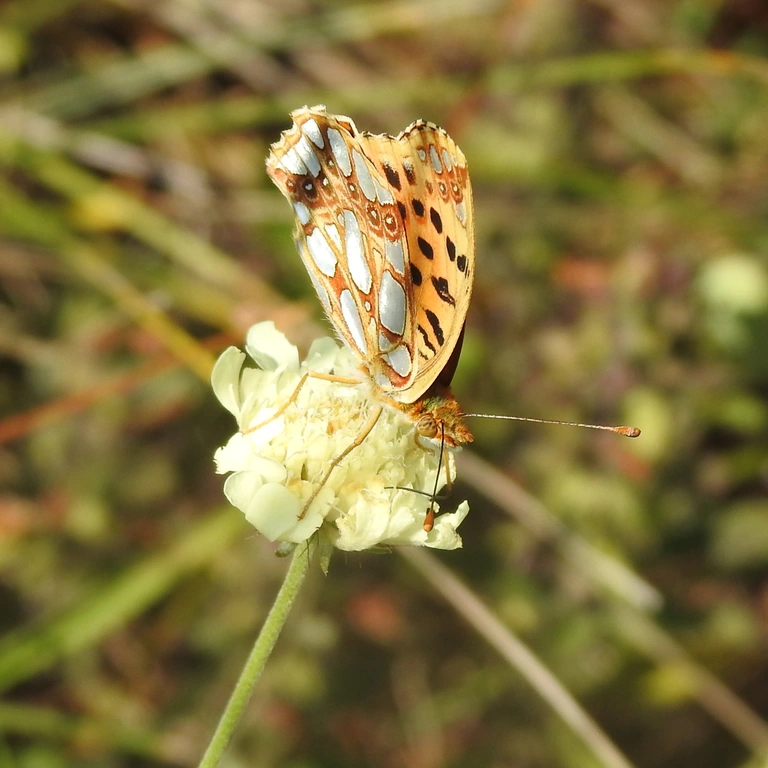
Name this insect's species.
Issoria lathonia
